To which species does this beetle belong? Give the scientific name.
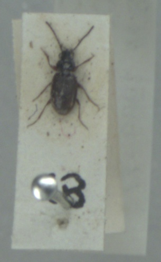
Bembidion lunulatum
